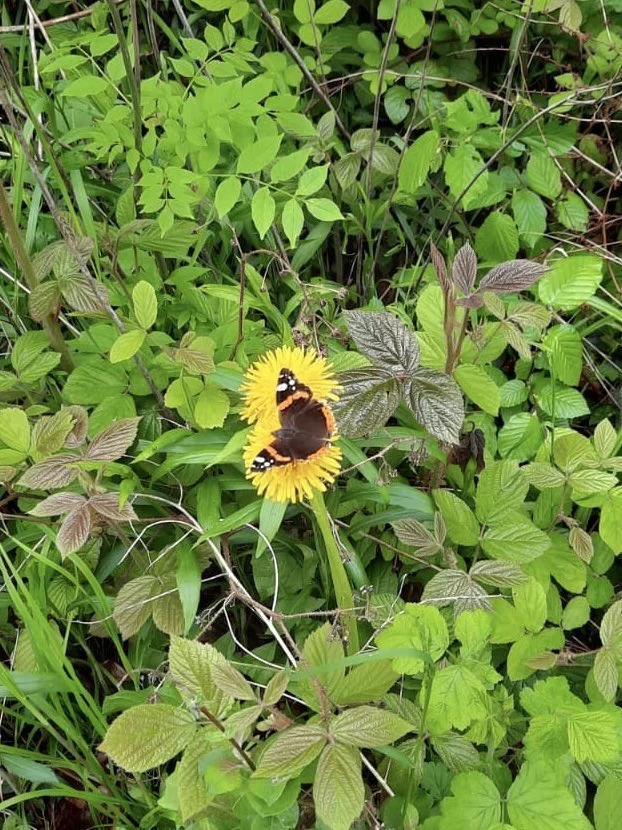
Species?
Vanessa atalanta
